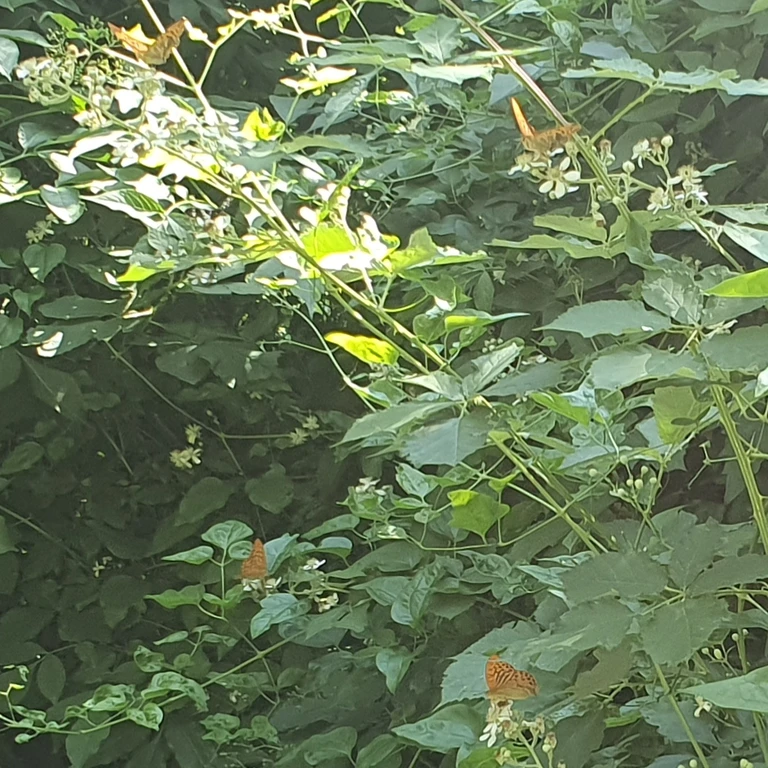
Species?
Argynnis paphia
